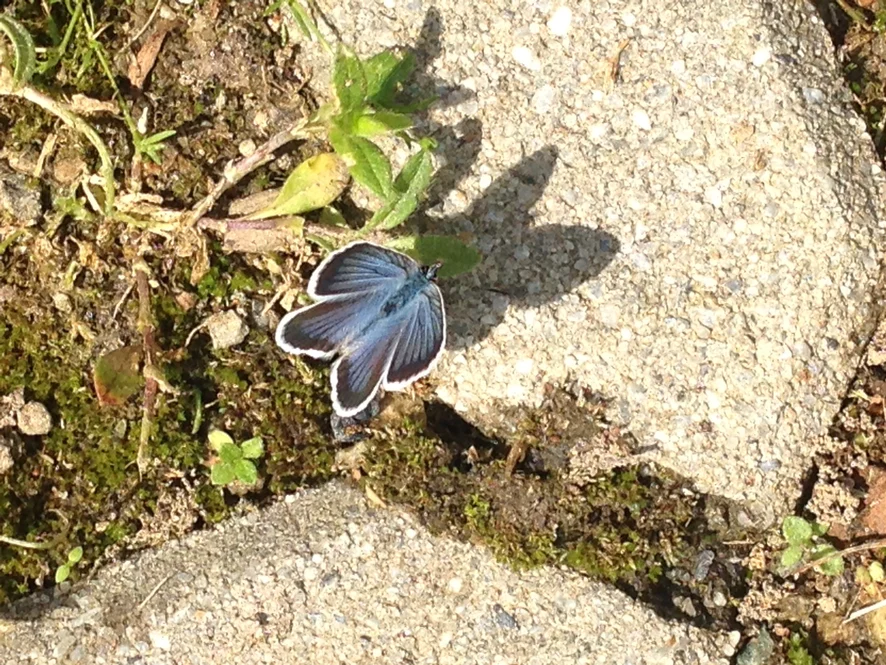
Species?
Plebejus argus
